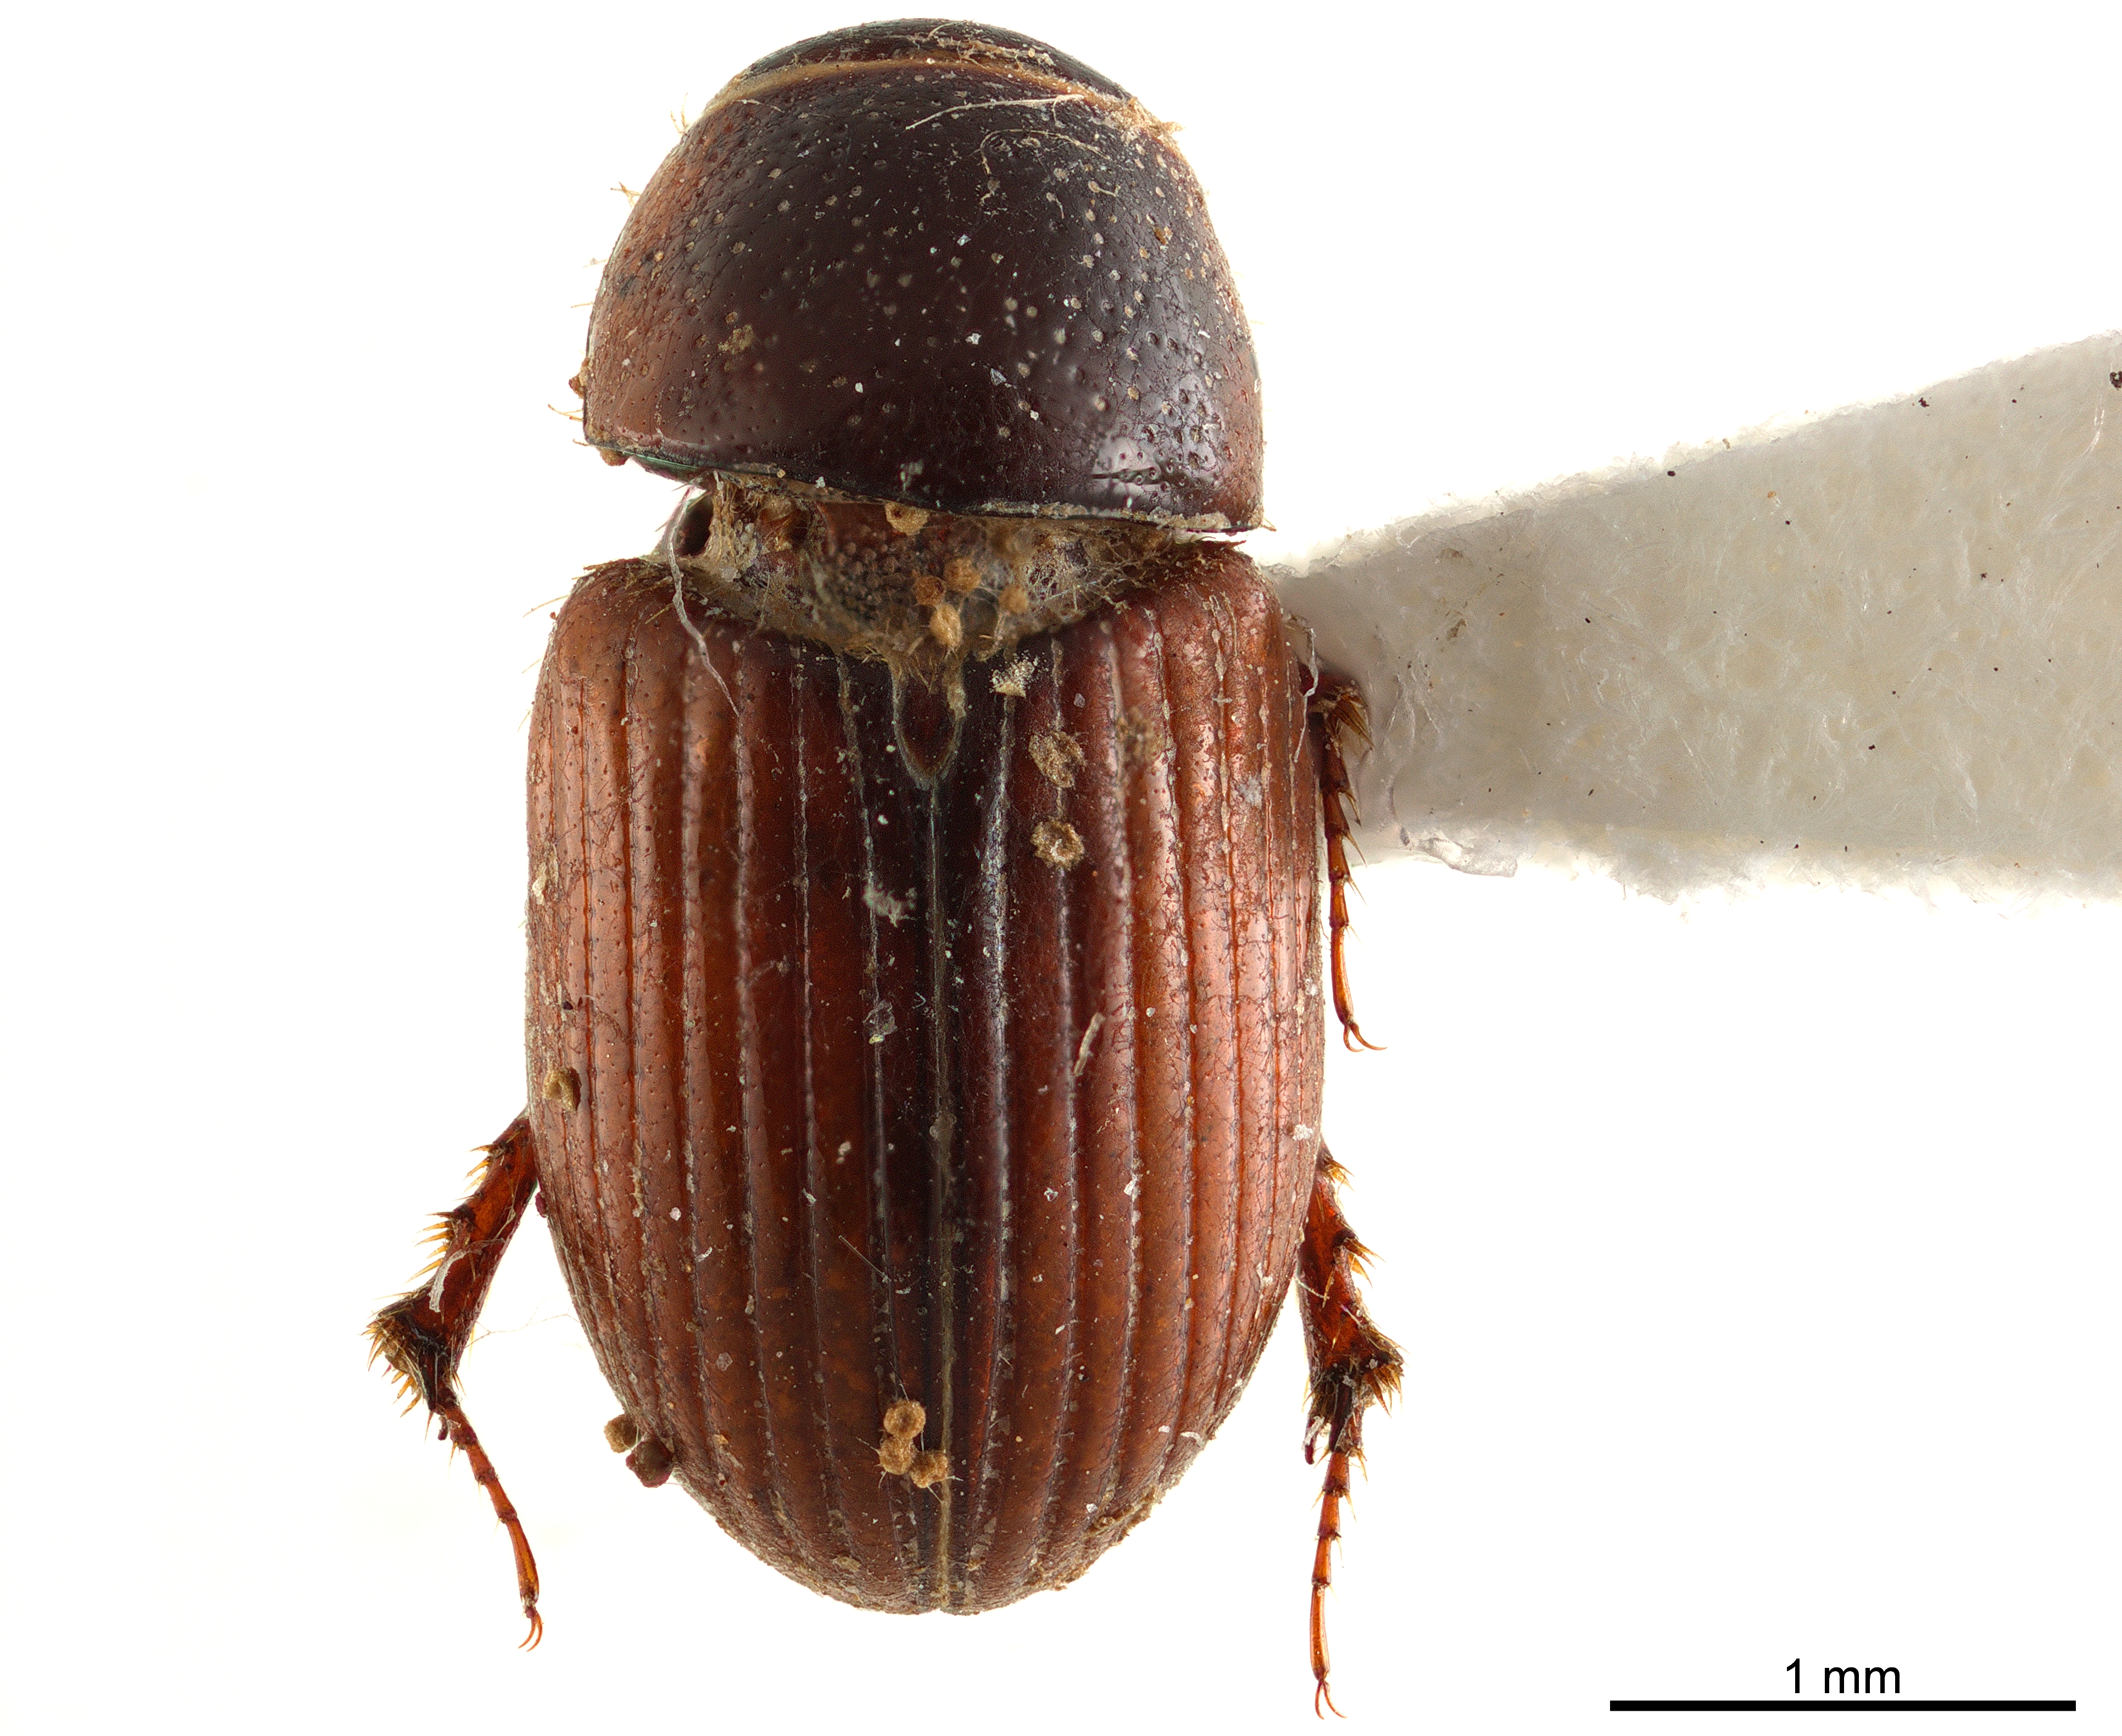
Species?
Mesontoplatys bolzi
